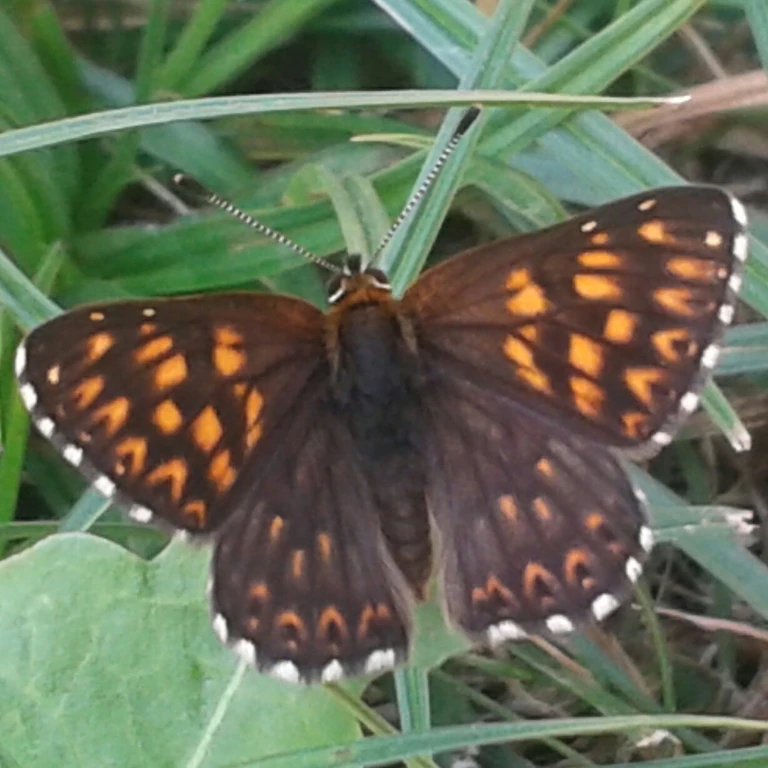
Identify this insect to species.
Hamearis lucina
